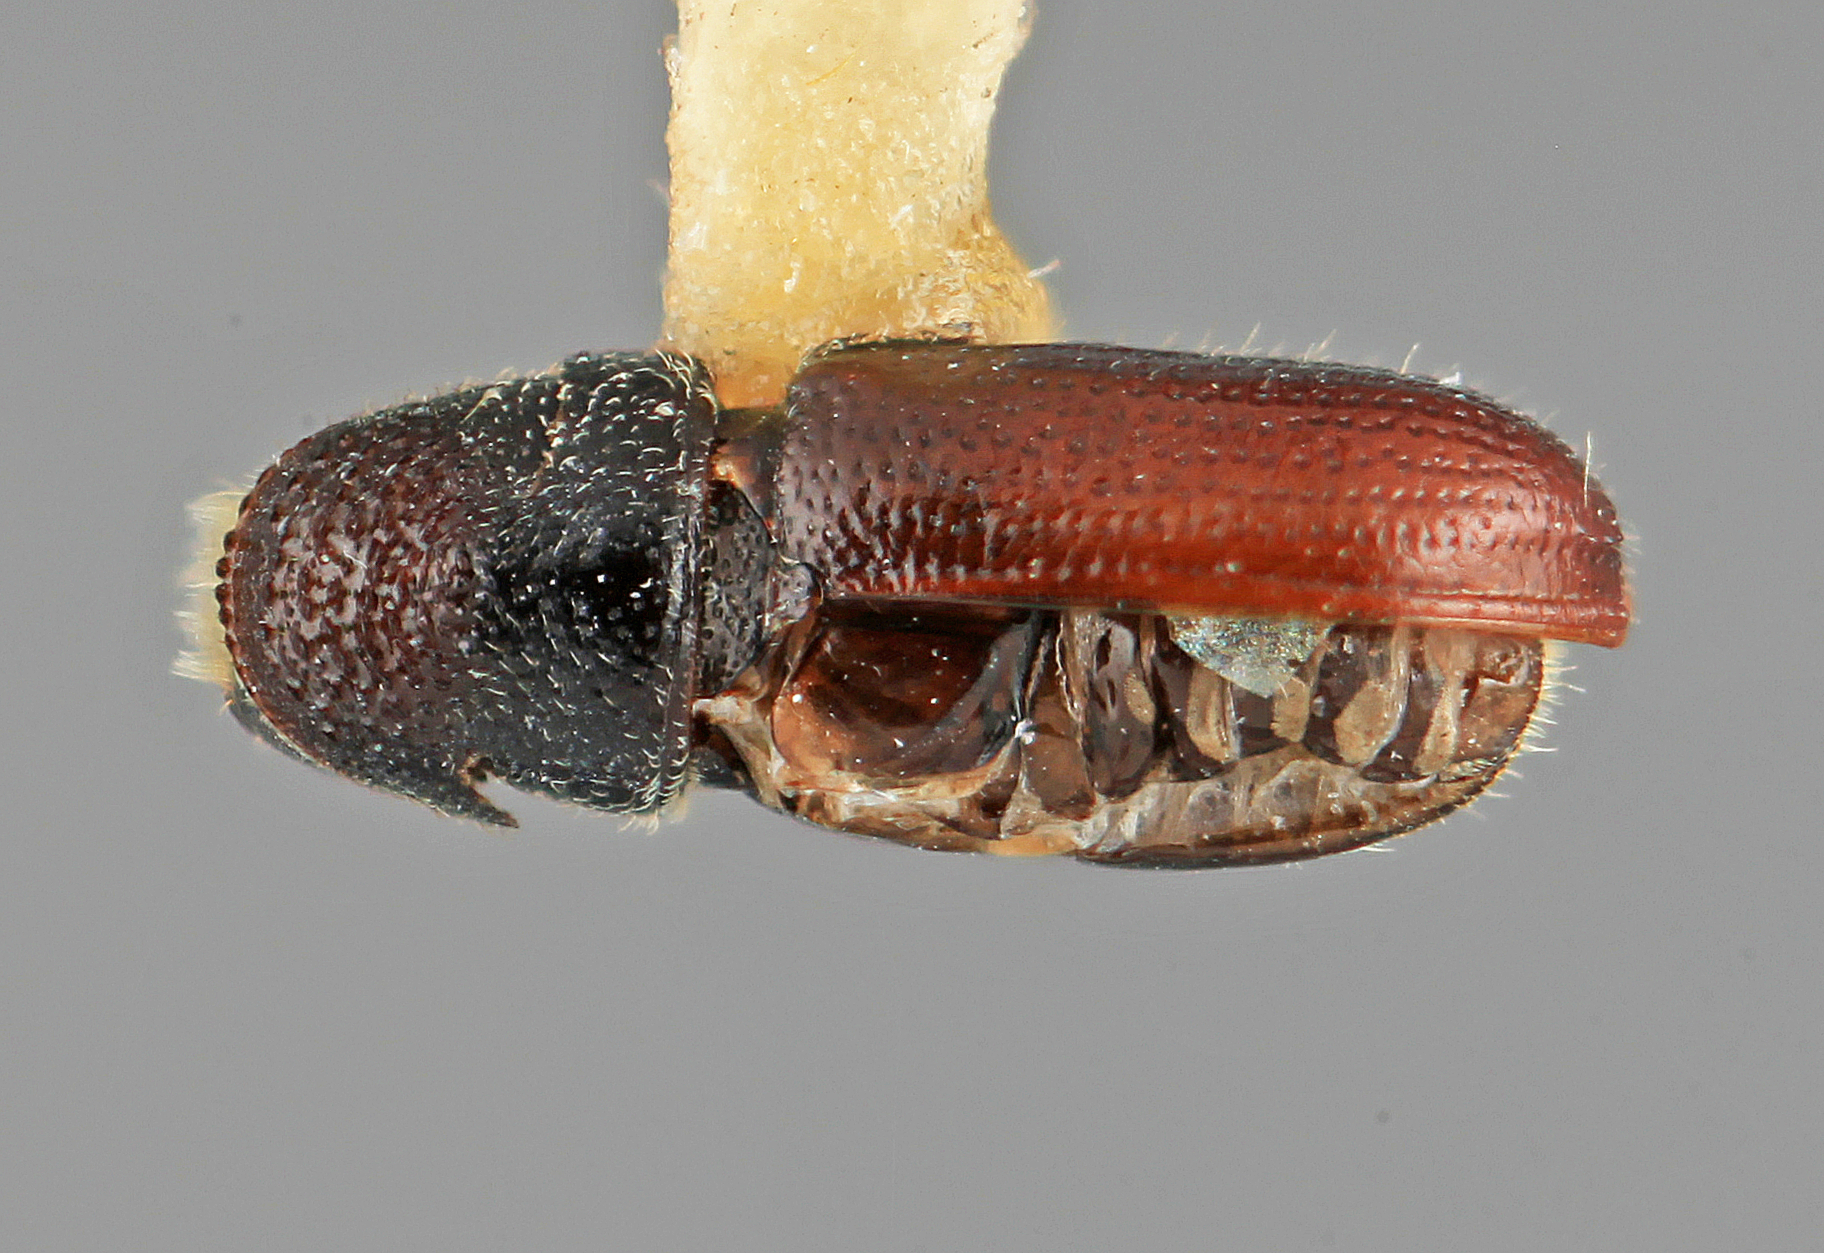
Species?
Pityophthorus vespertinus
